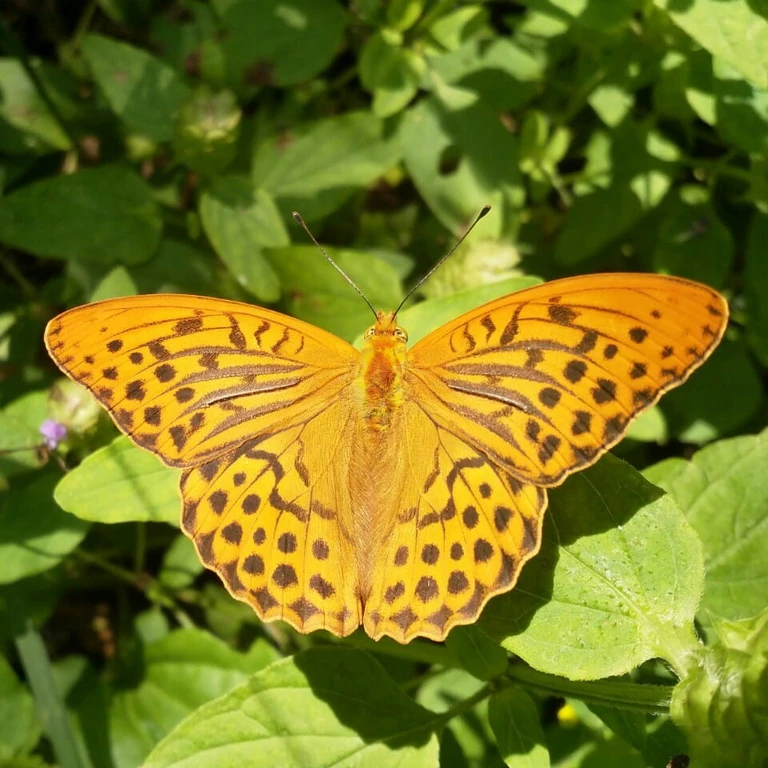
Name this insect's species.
Argynnis paphia
